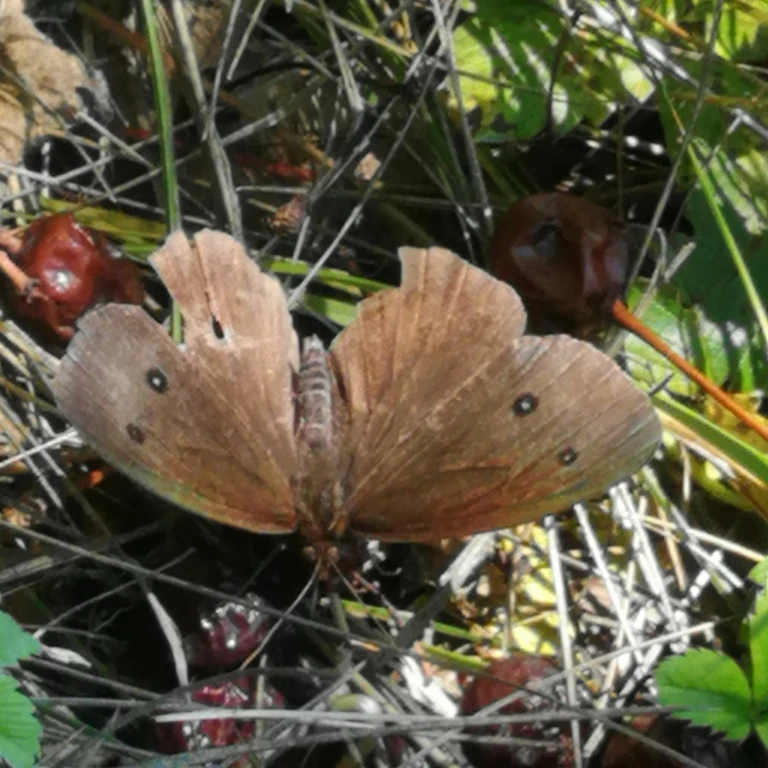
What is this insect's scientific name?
Minois dryas
